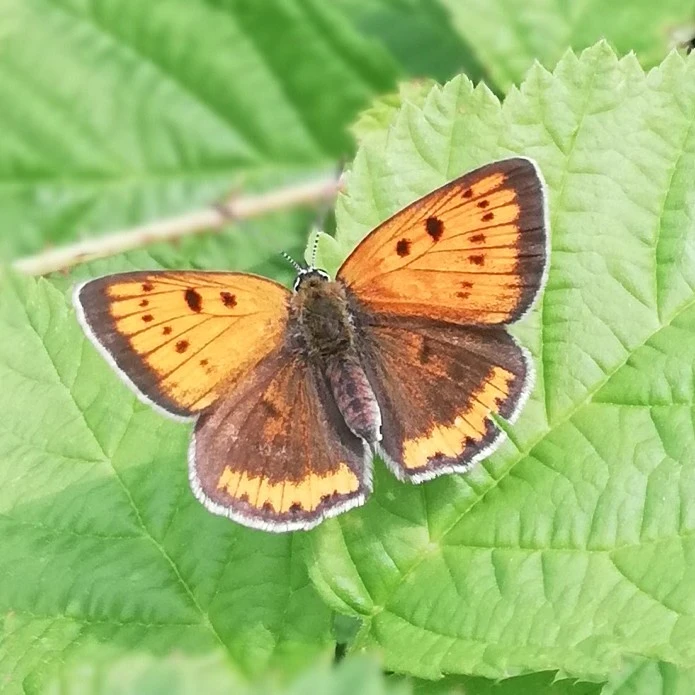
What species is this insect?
Lycaena dispar
